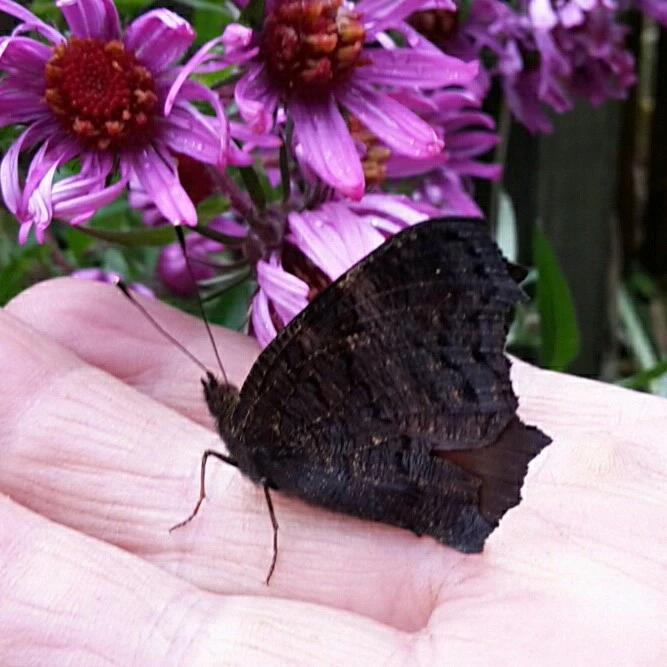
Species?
Aglais io
